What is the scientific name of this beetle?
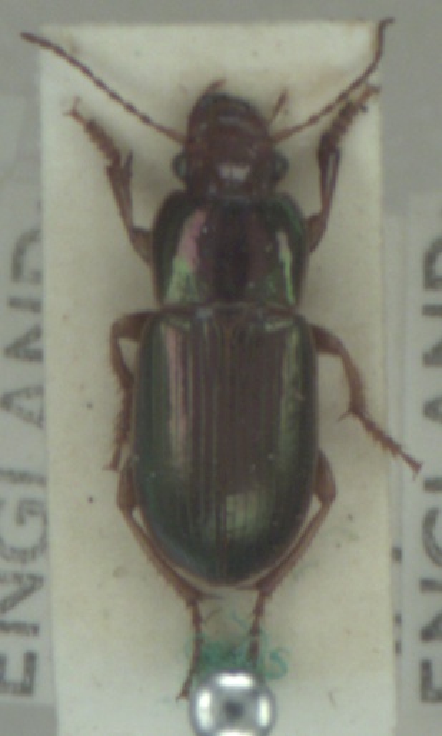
Harpalus affinis
